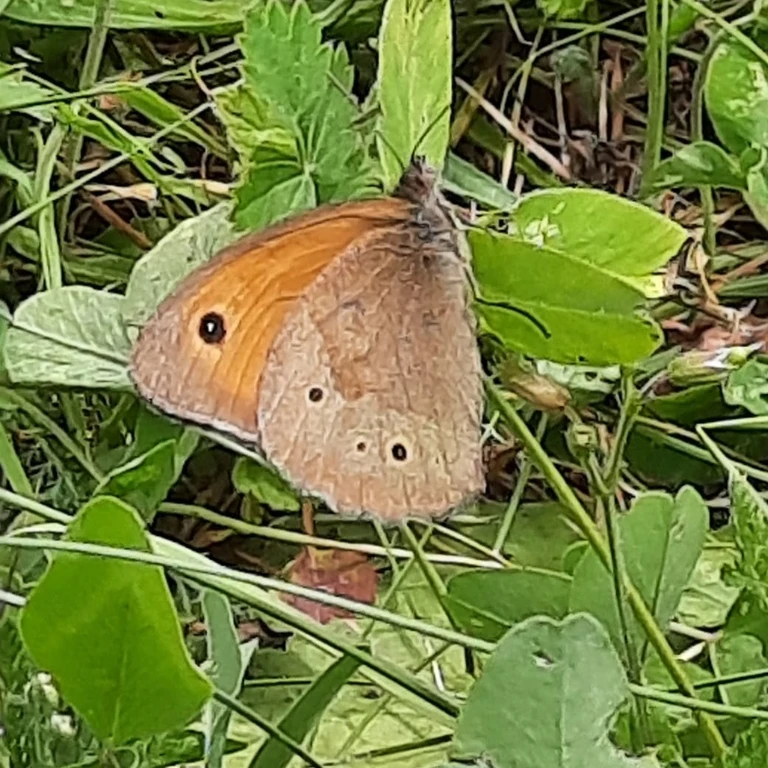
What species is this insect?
Maniola jurtina
